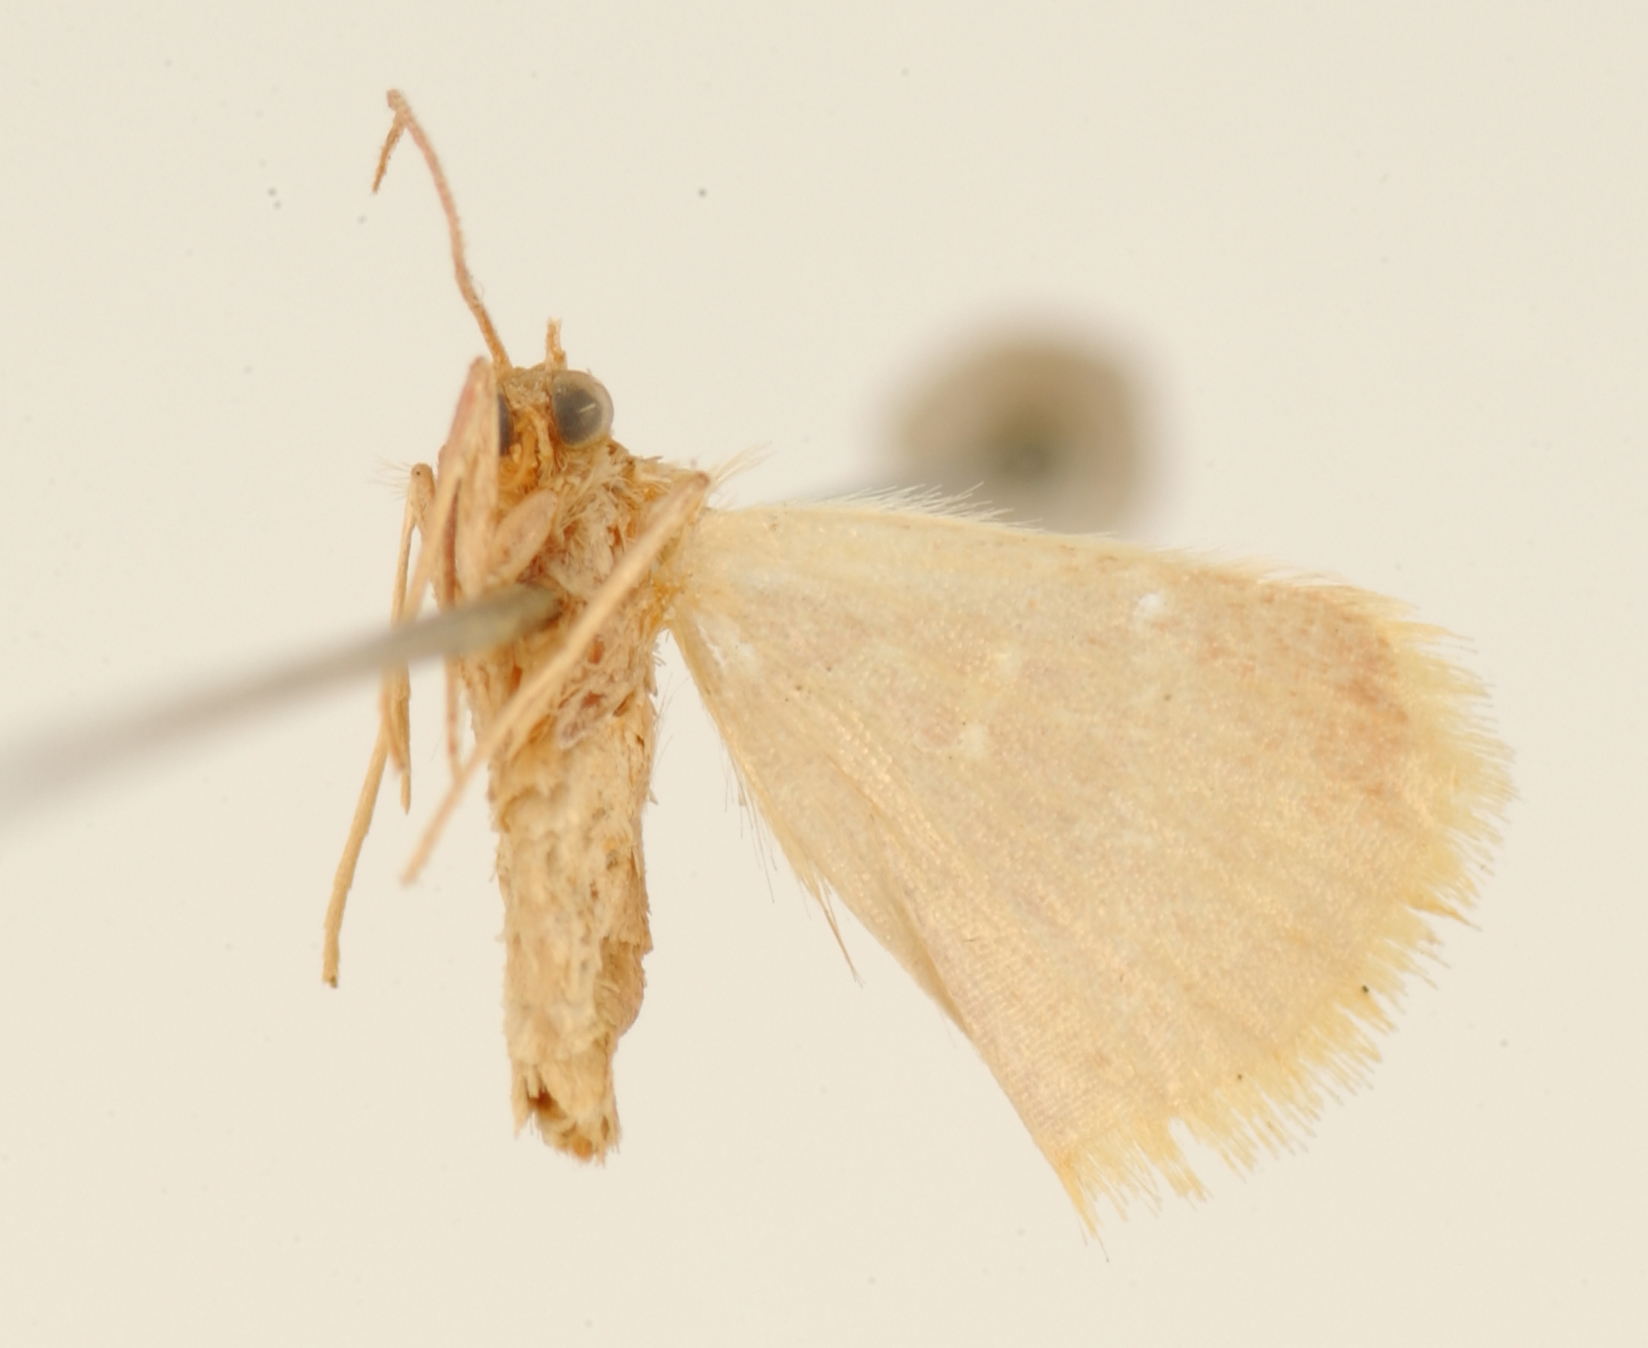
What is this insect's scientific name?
Eois ellima
